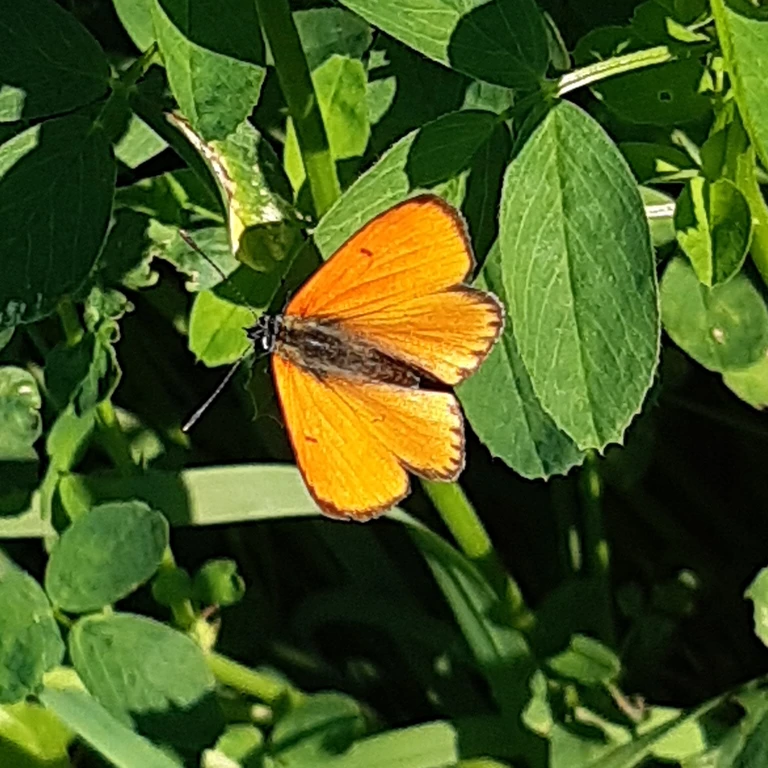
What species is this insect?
Lycaena dispar
